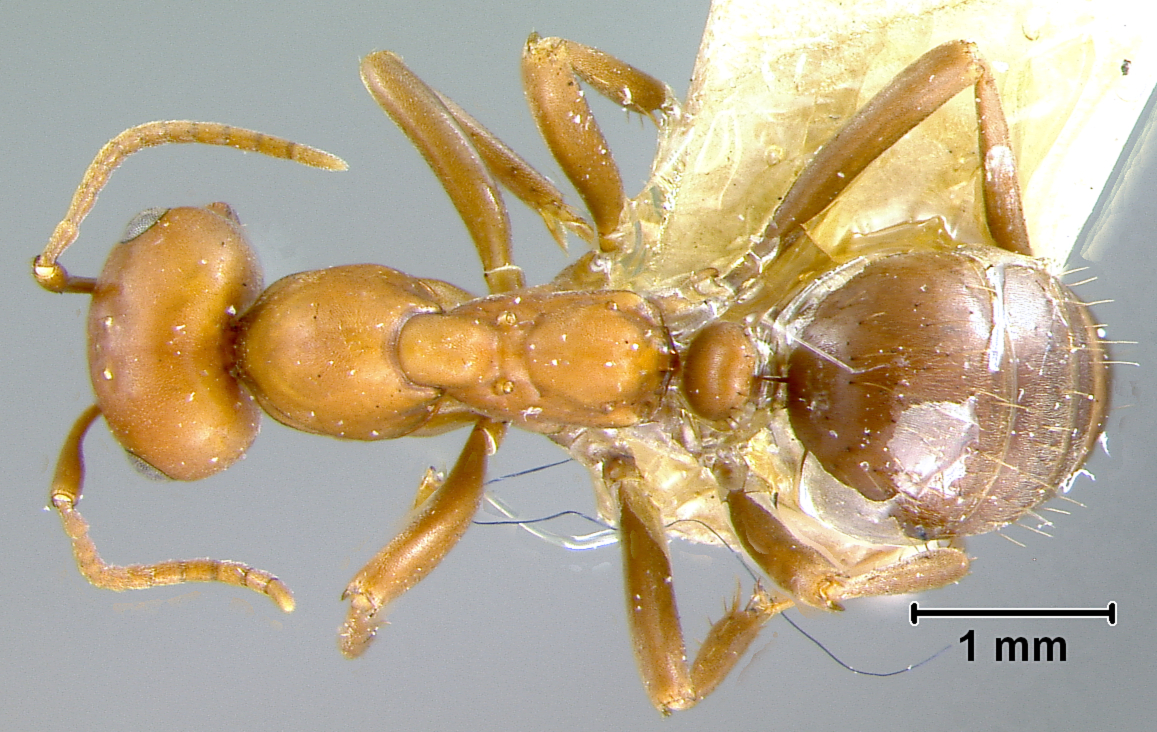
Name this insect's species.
Polyergus rufescens
